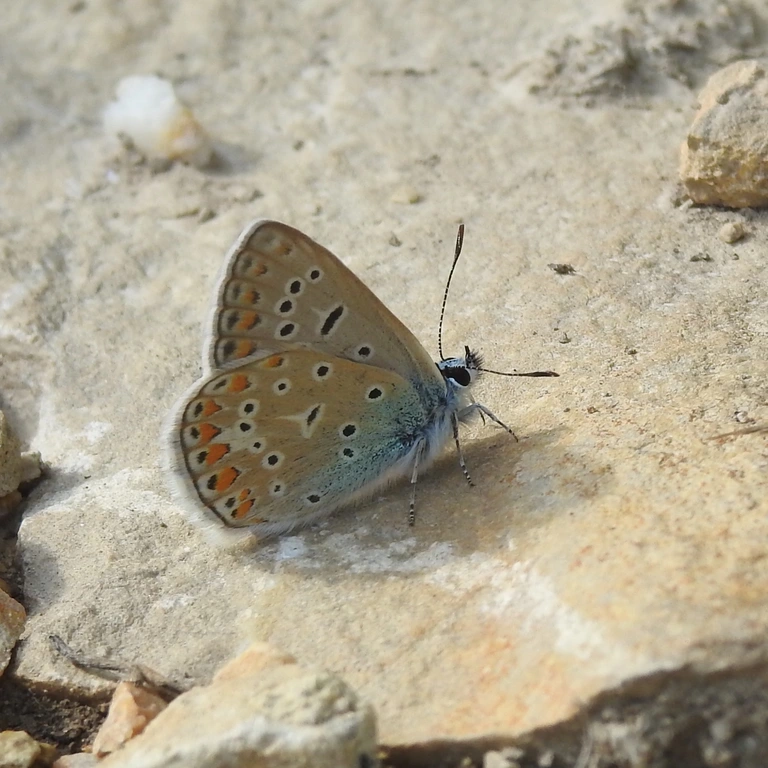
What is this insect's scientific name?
Polyommatus icarus
